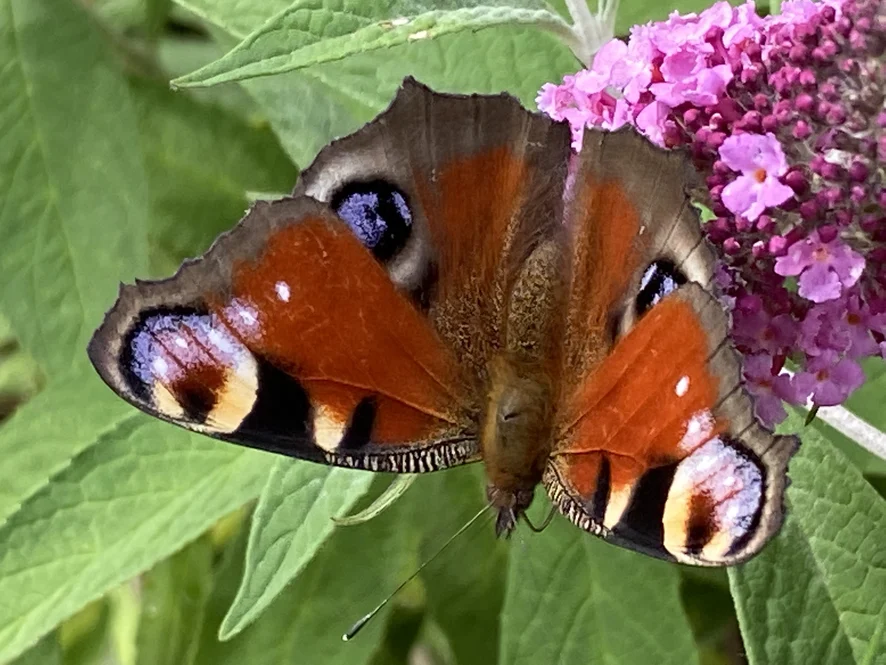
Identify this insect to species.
Aglais io
